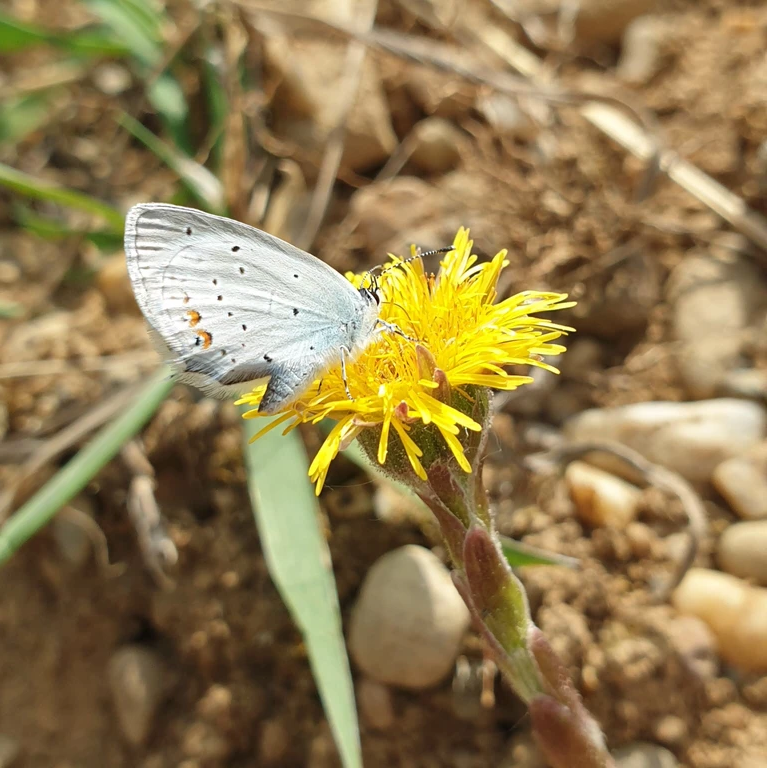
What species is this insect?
Cupido argiades (also Elkalyce argiades)
